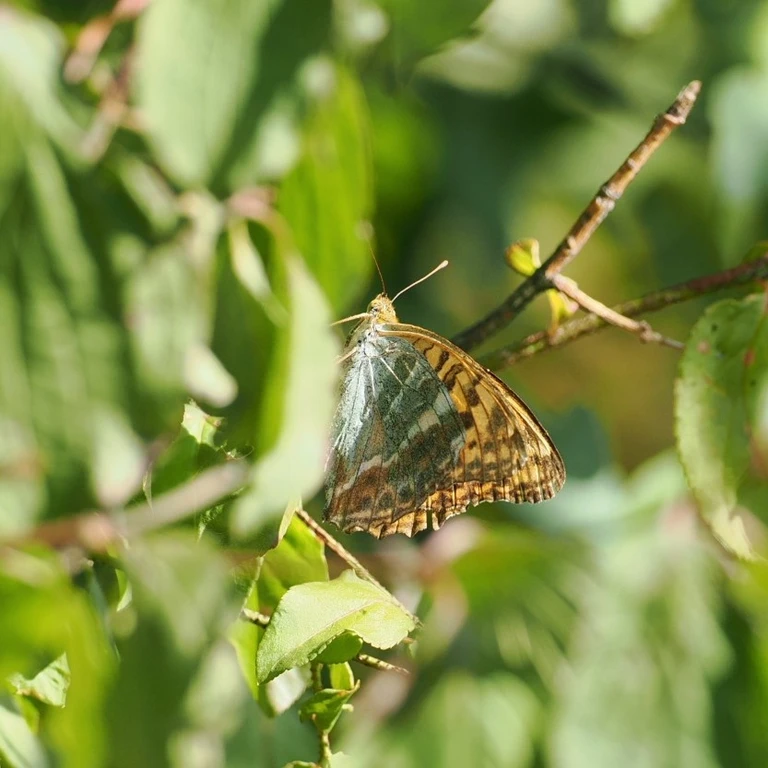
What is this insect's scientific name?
Argynnis paphia
